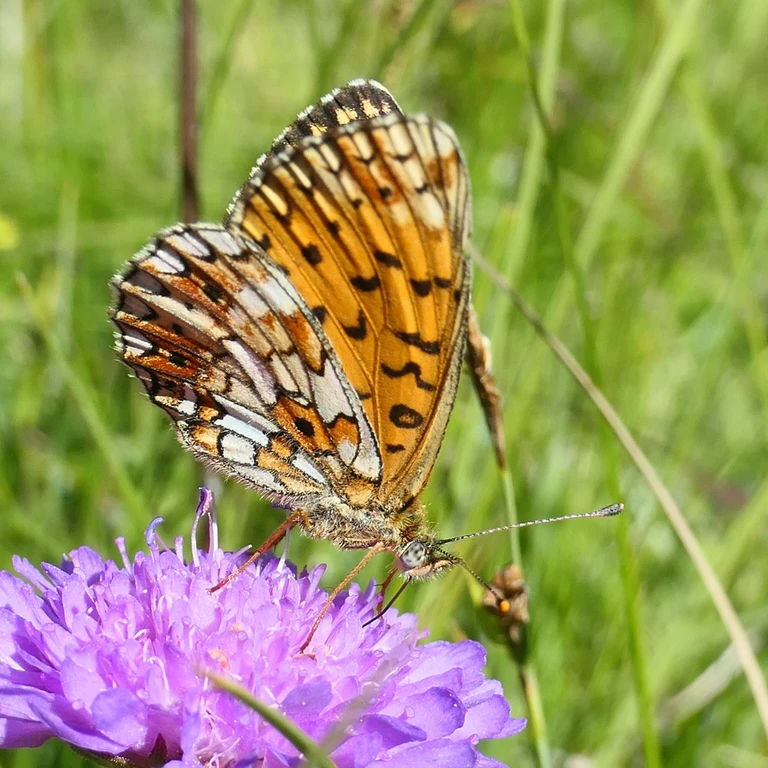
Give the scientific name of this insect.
Boloria selene
